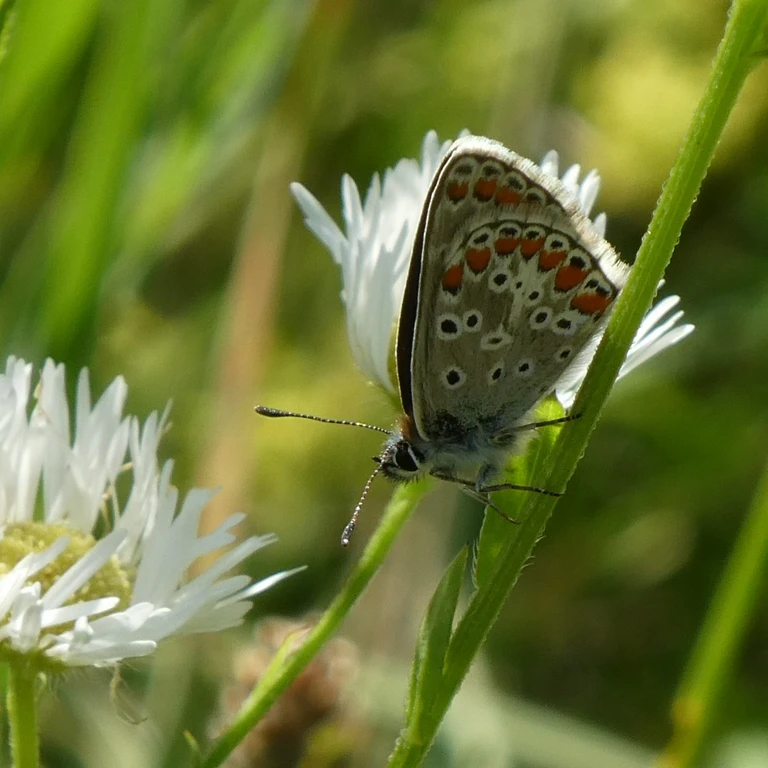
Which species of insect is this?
Aricia agestis/artaxerxes
